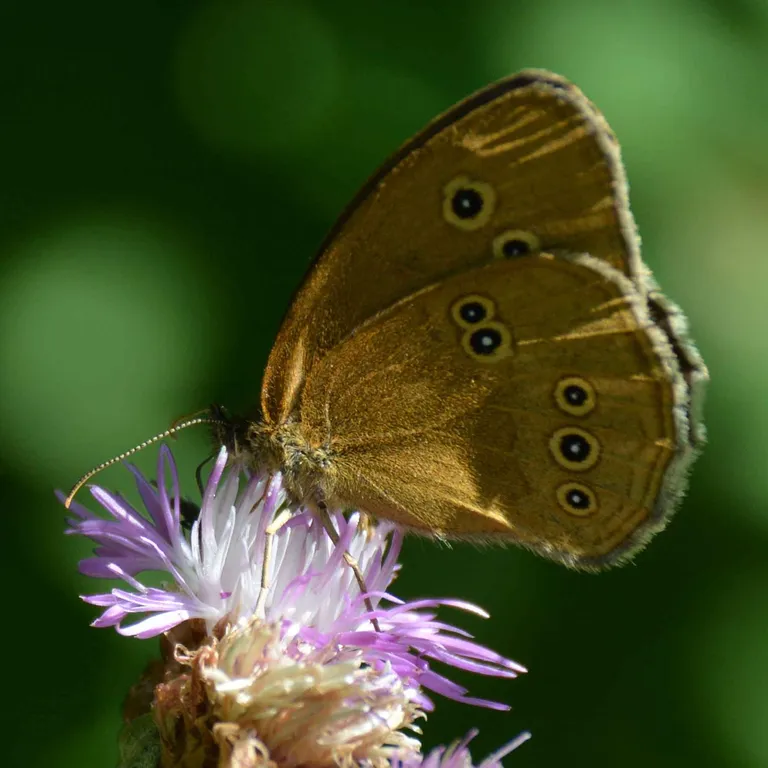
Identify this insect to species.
Aphantopus hyperantus
